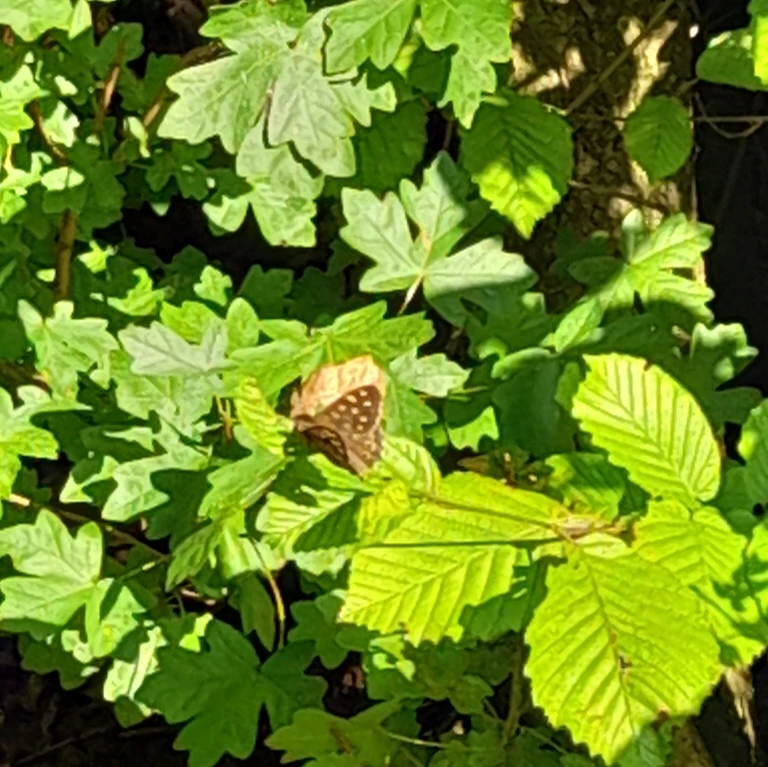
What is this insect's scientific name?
Pararge aegeria
